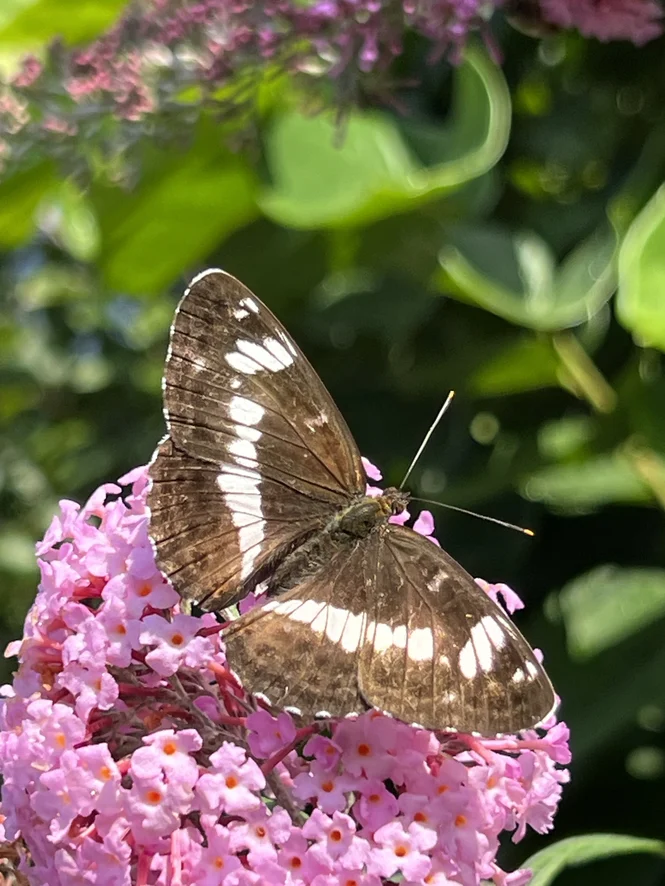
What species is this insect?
Limenitis camilla (also Ladoga camilla)
